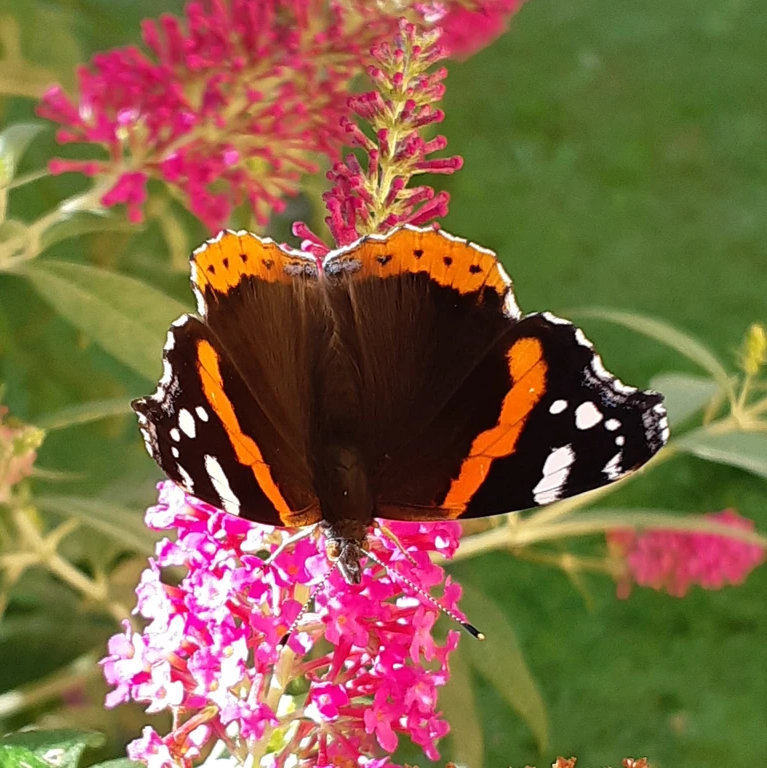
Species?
Vanessa atalanta
